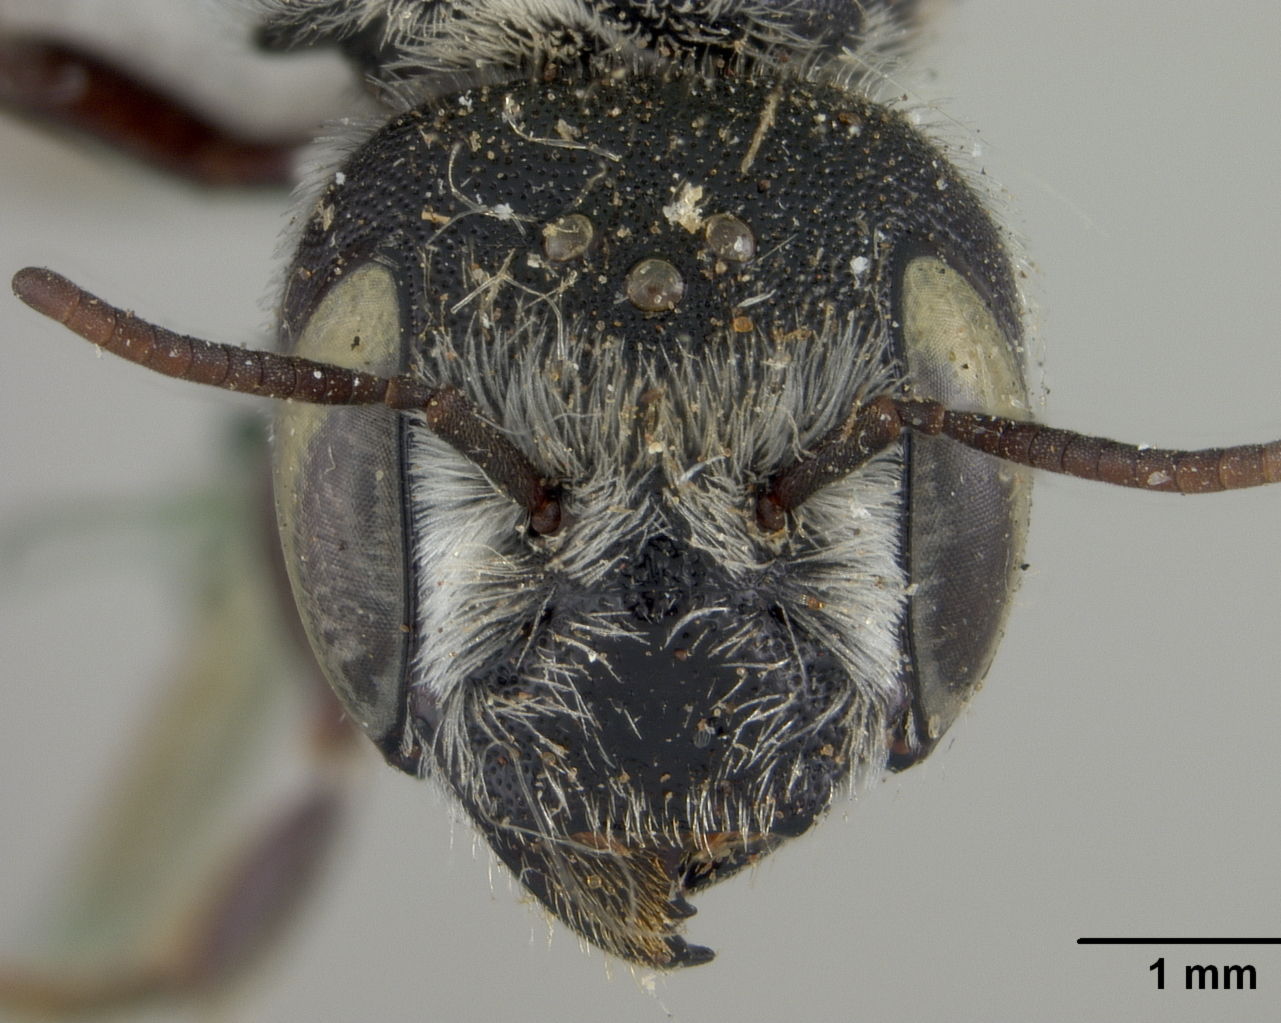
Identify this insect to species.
Heriades opuntiae
